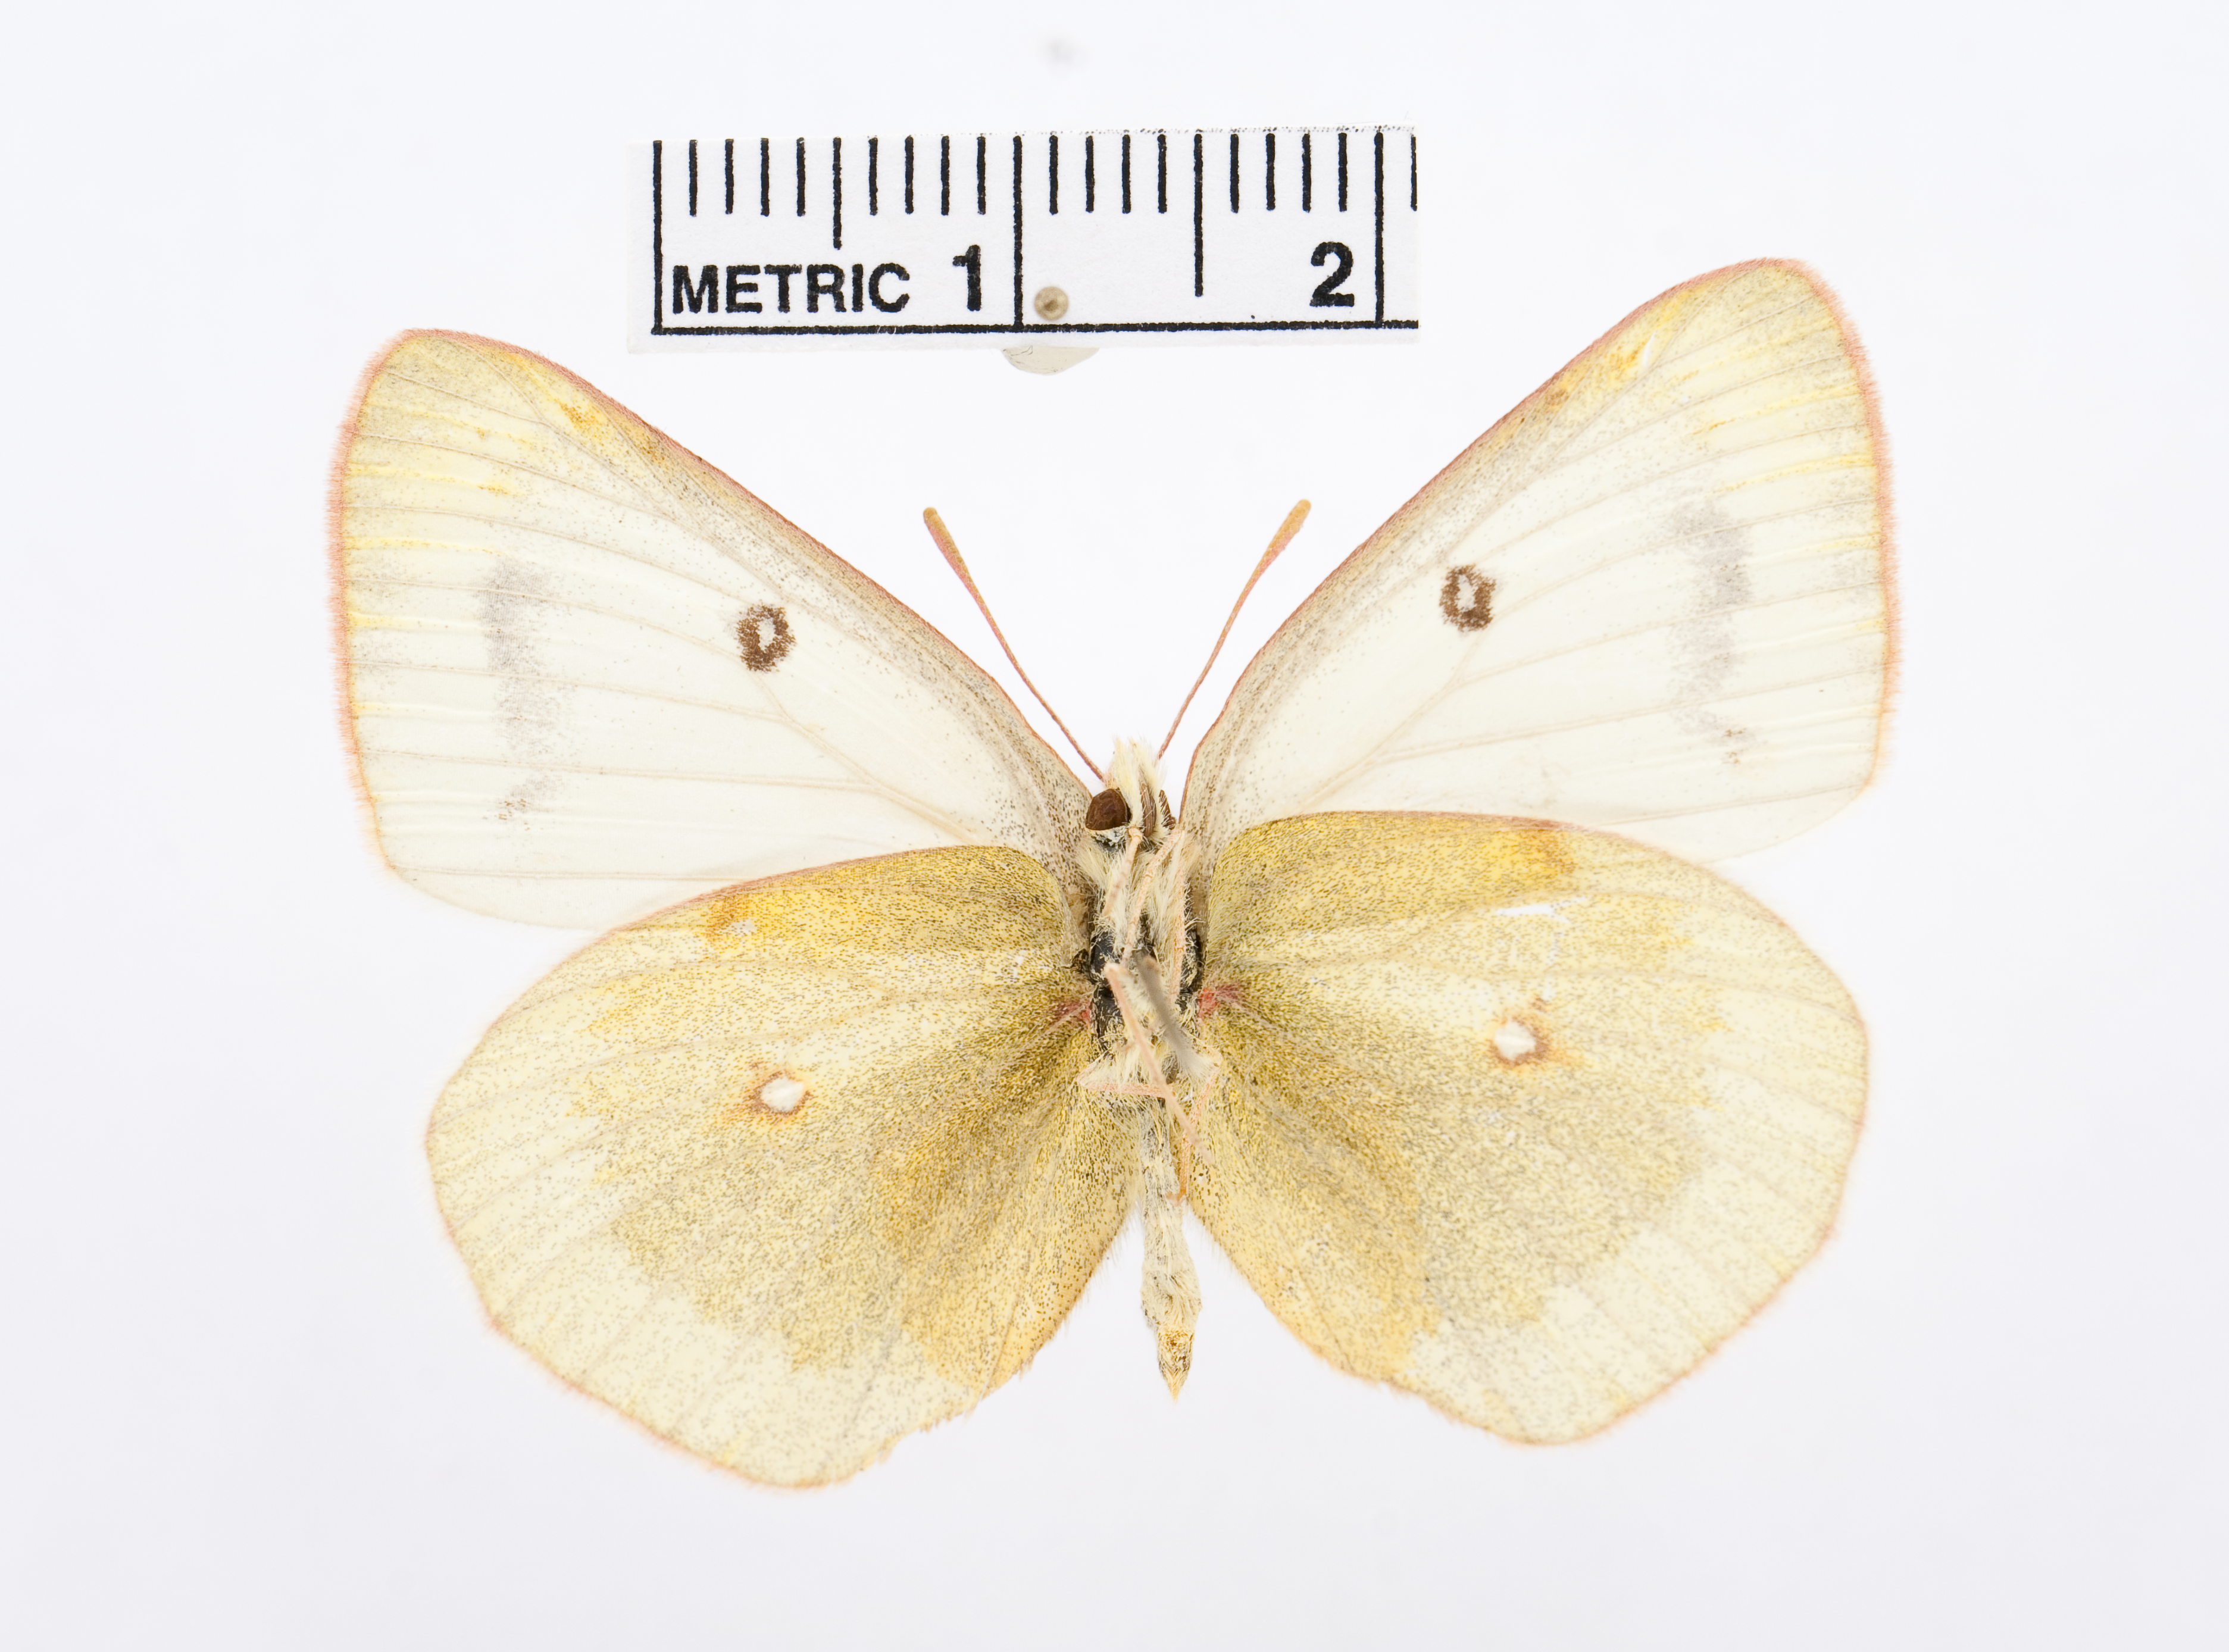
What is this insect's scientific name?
Colias montium
